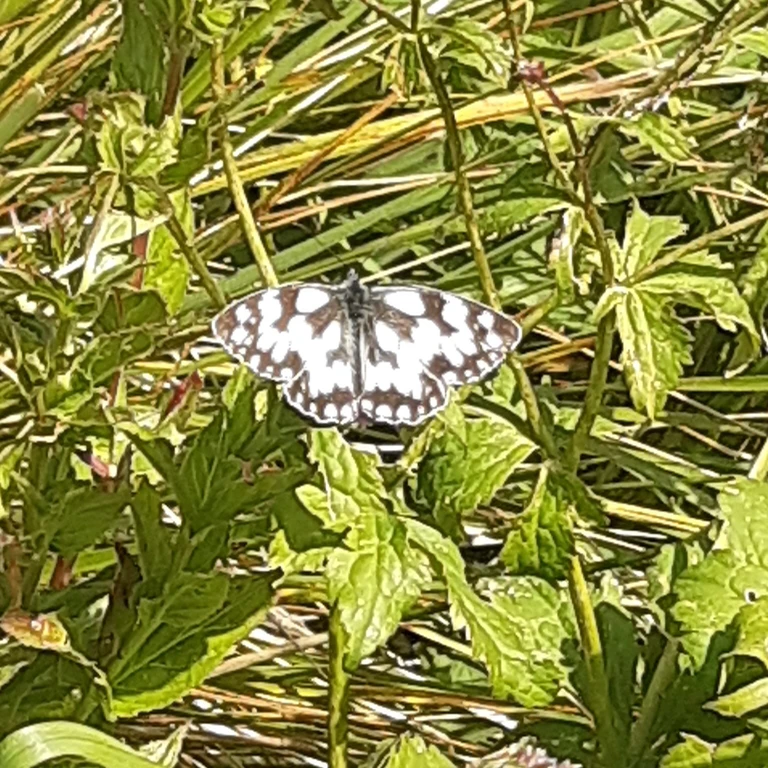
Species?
Melanargia galathea
